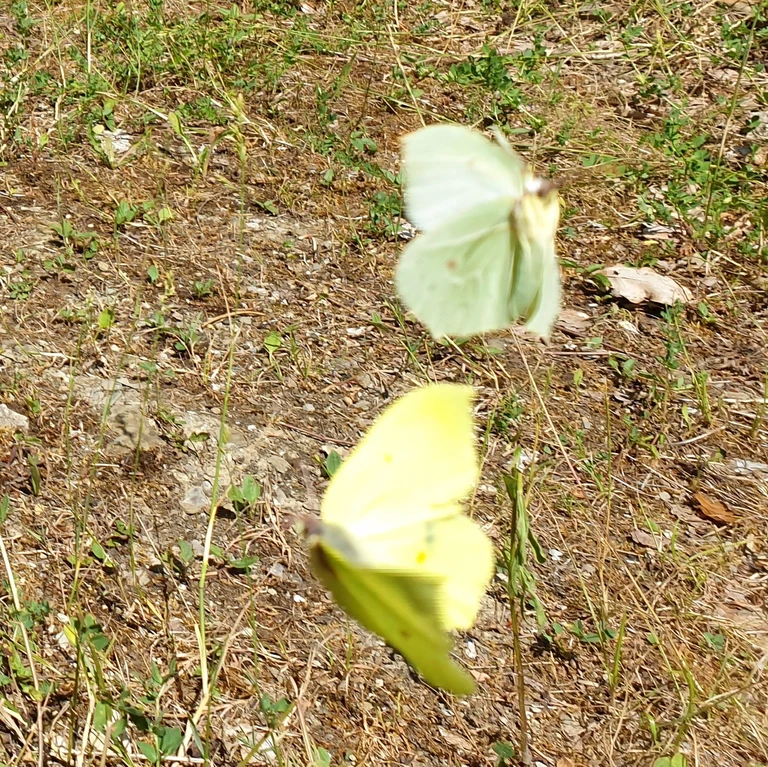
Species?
Gonepteryx rhamni
